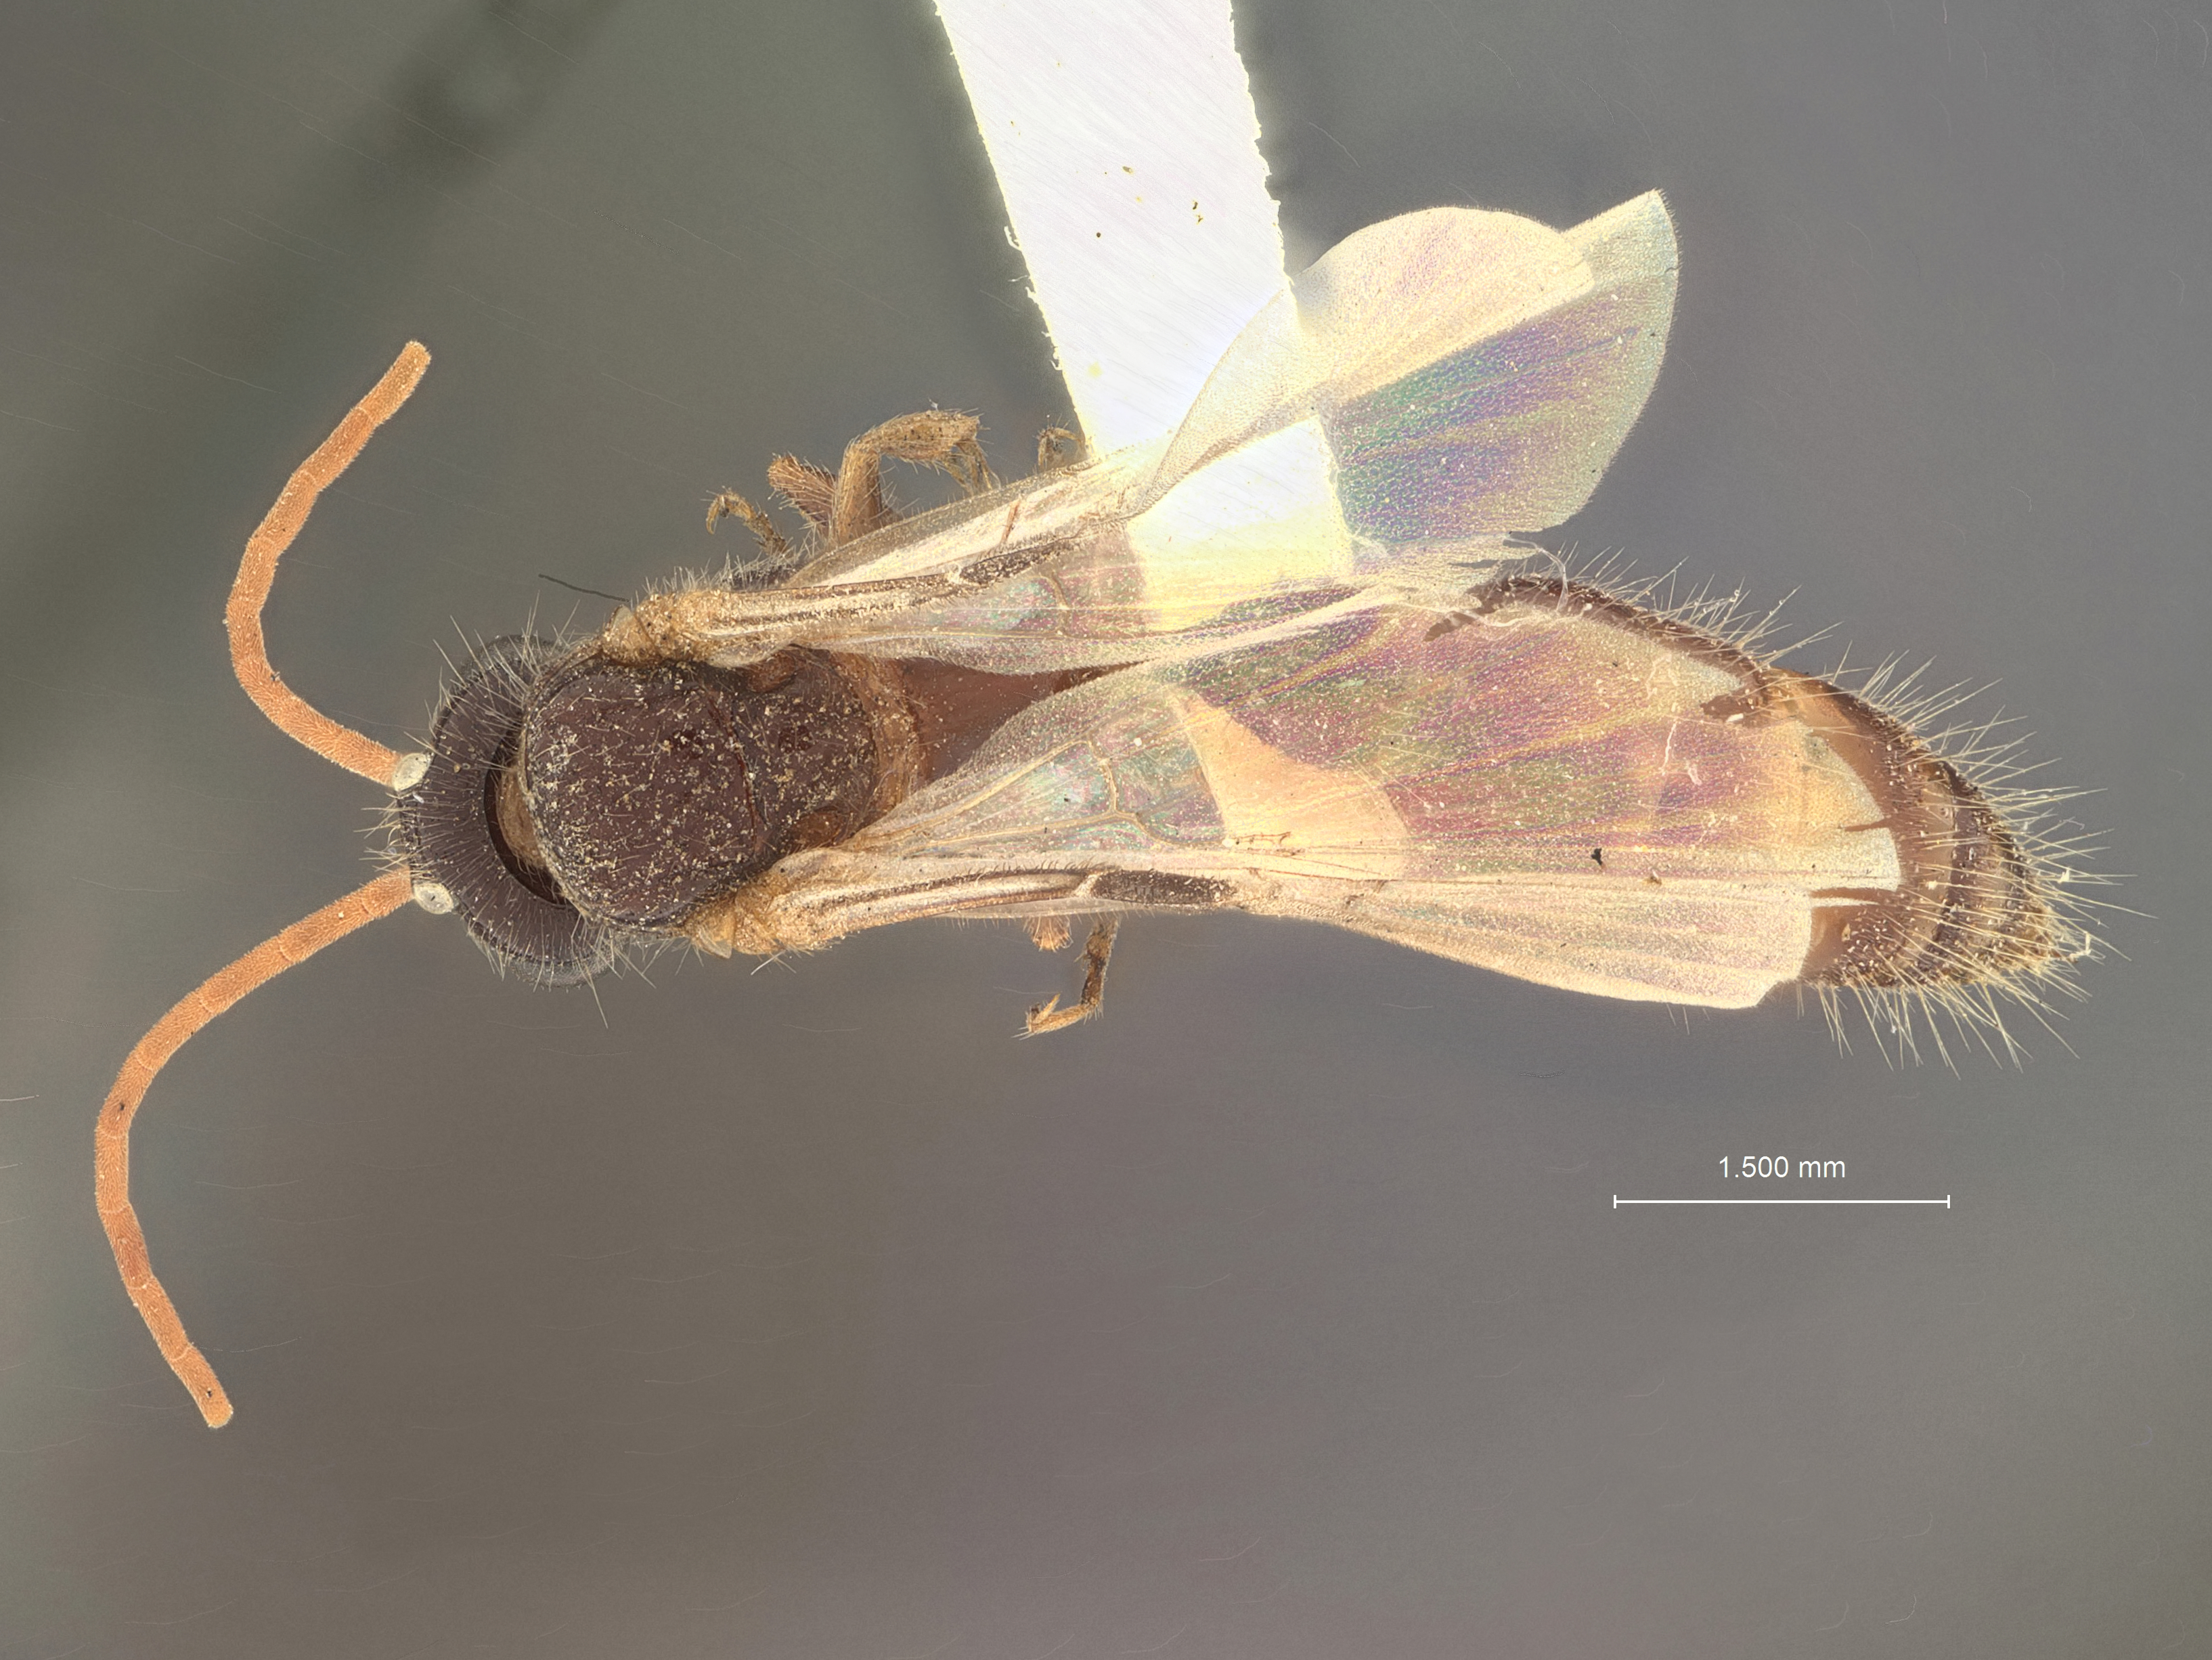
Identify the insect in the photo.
Brachycistis semiatra
